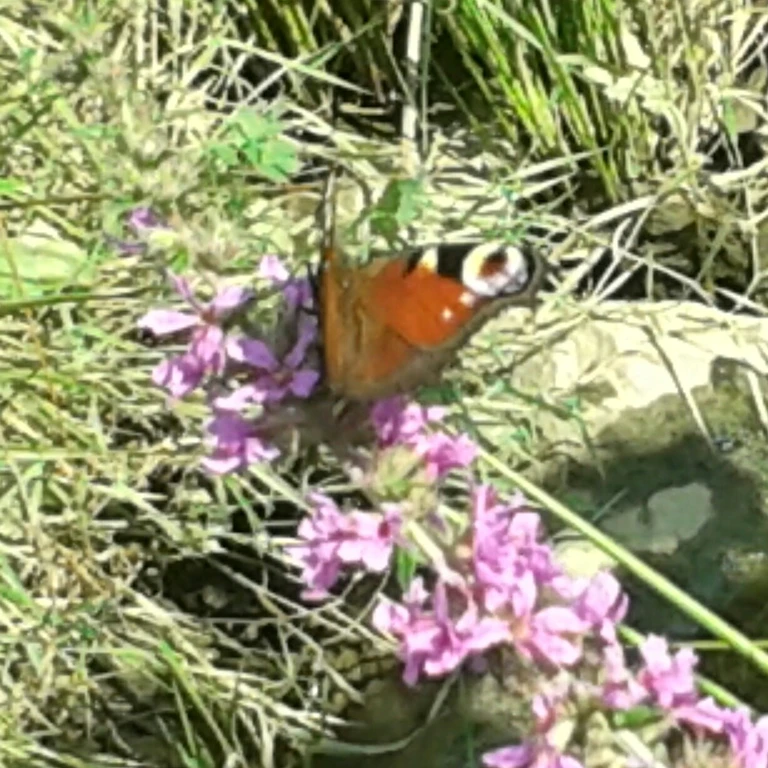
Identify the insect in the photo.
Aglais io
